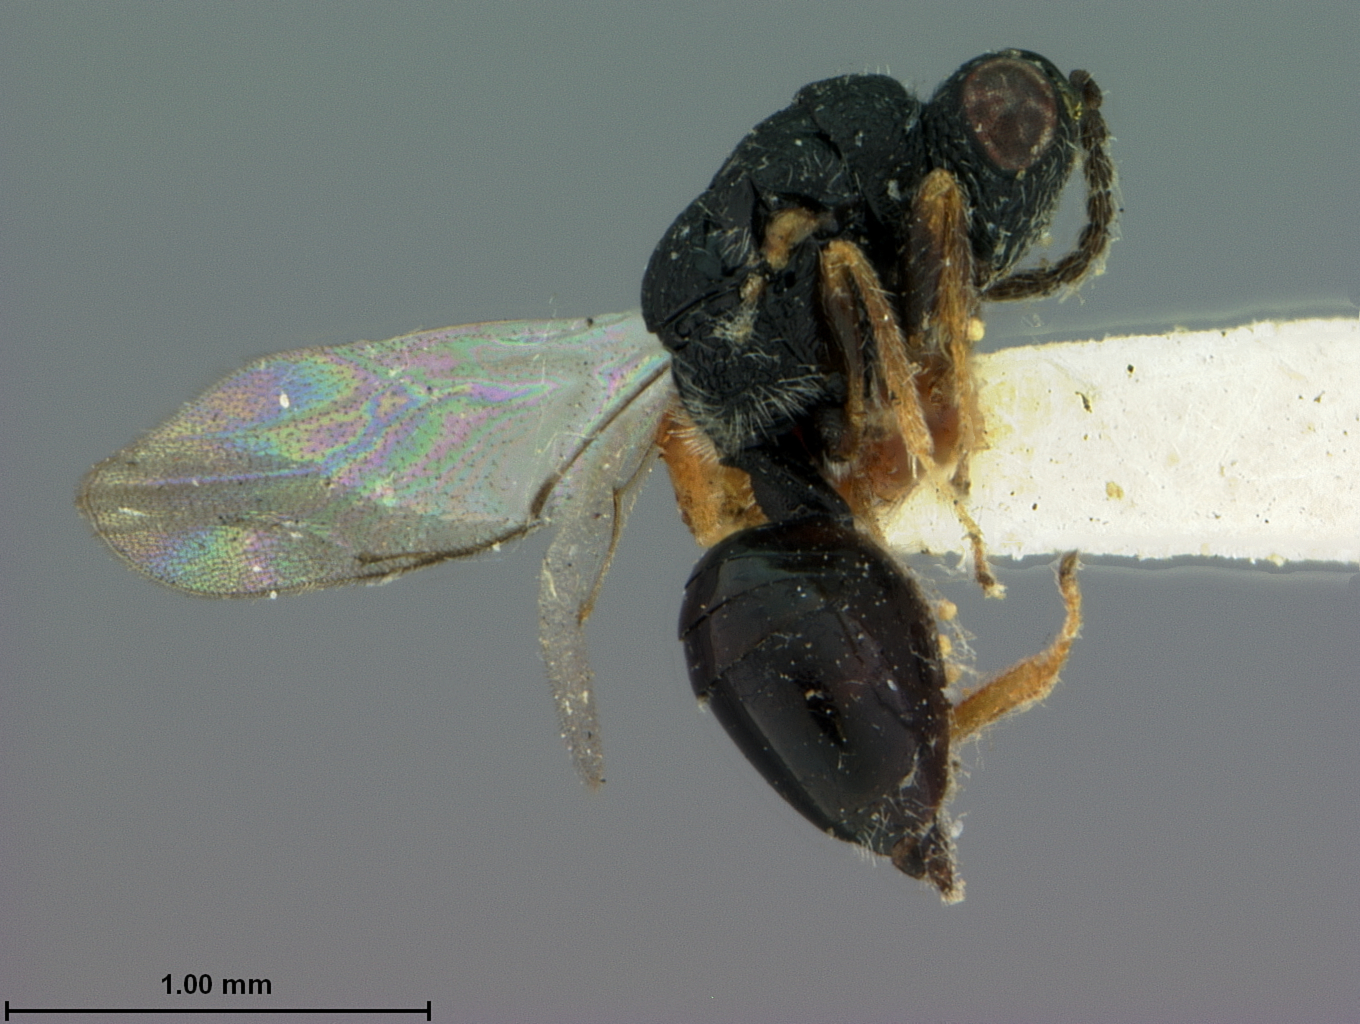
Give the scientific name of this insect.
Eurytoma australiensis
